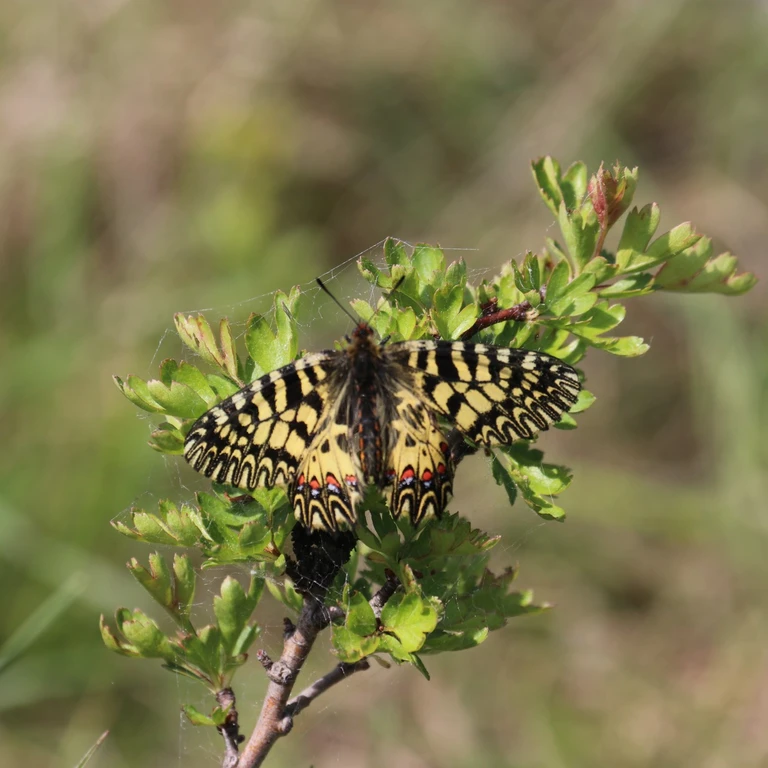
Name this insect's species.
Zerynthia polyxena
